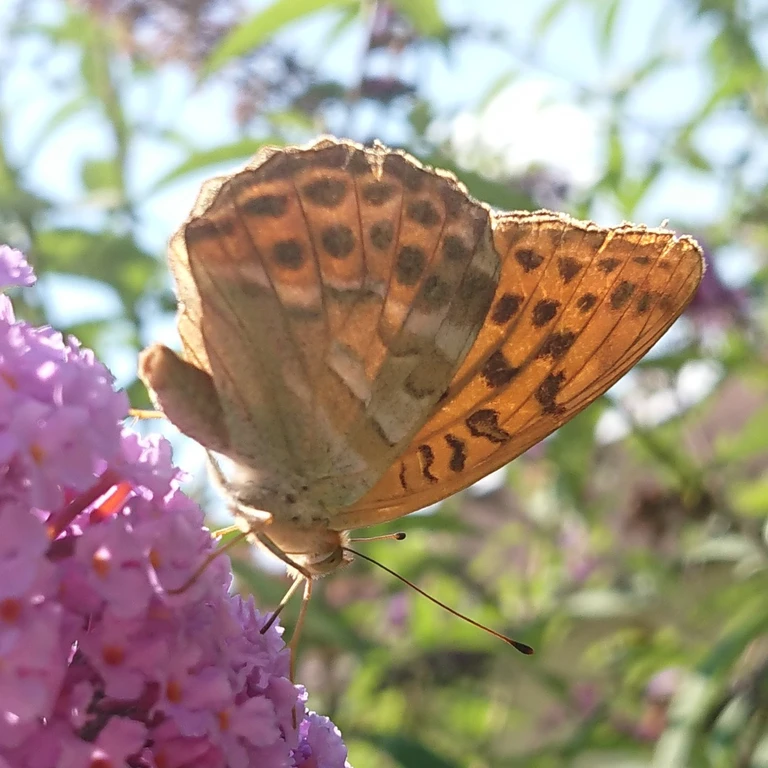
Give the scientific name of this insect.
Argynnis paphia
